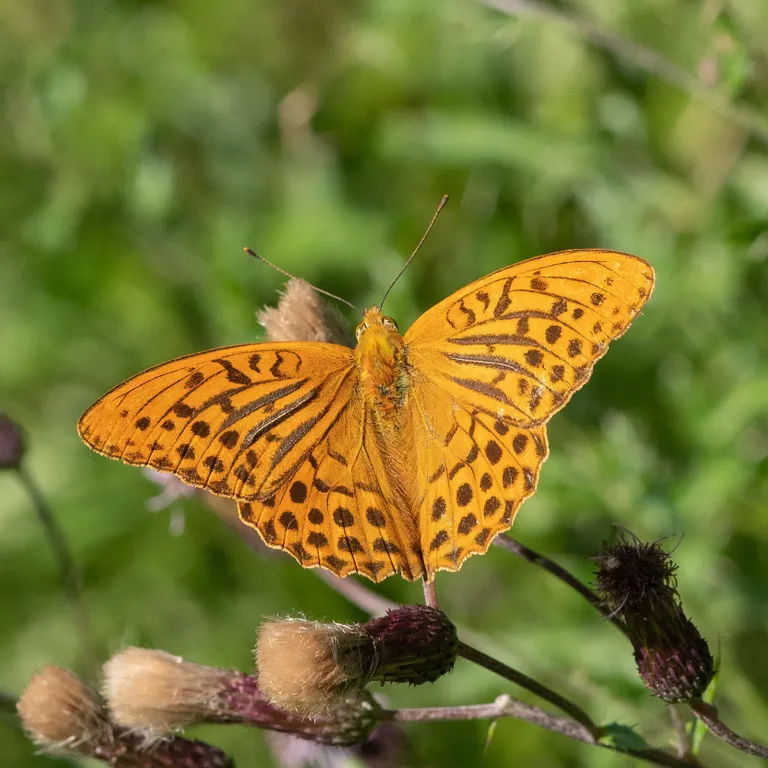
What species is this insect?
Argynnis paphia
